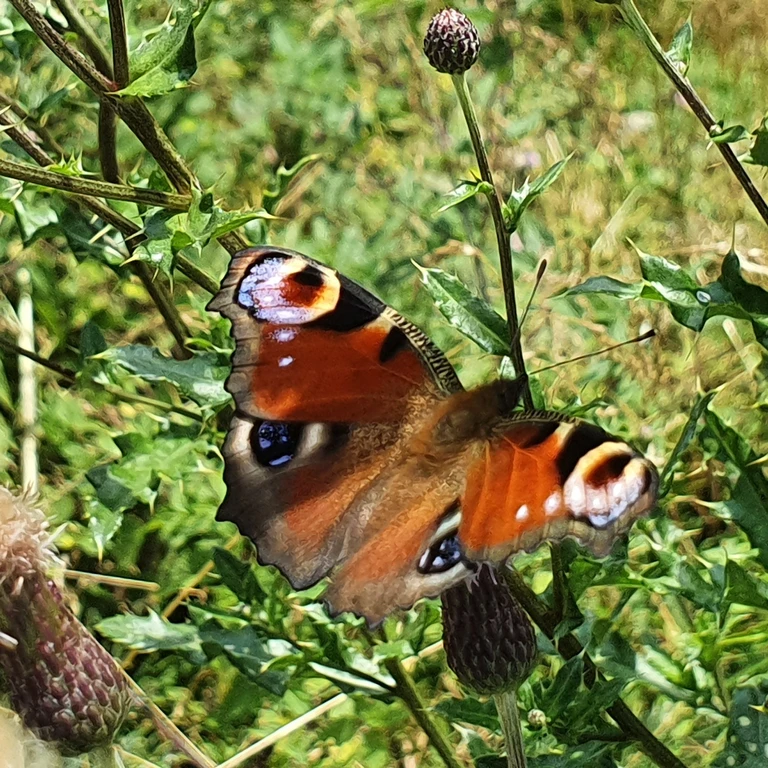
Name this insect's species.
Aglais io
